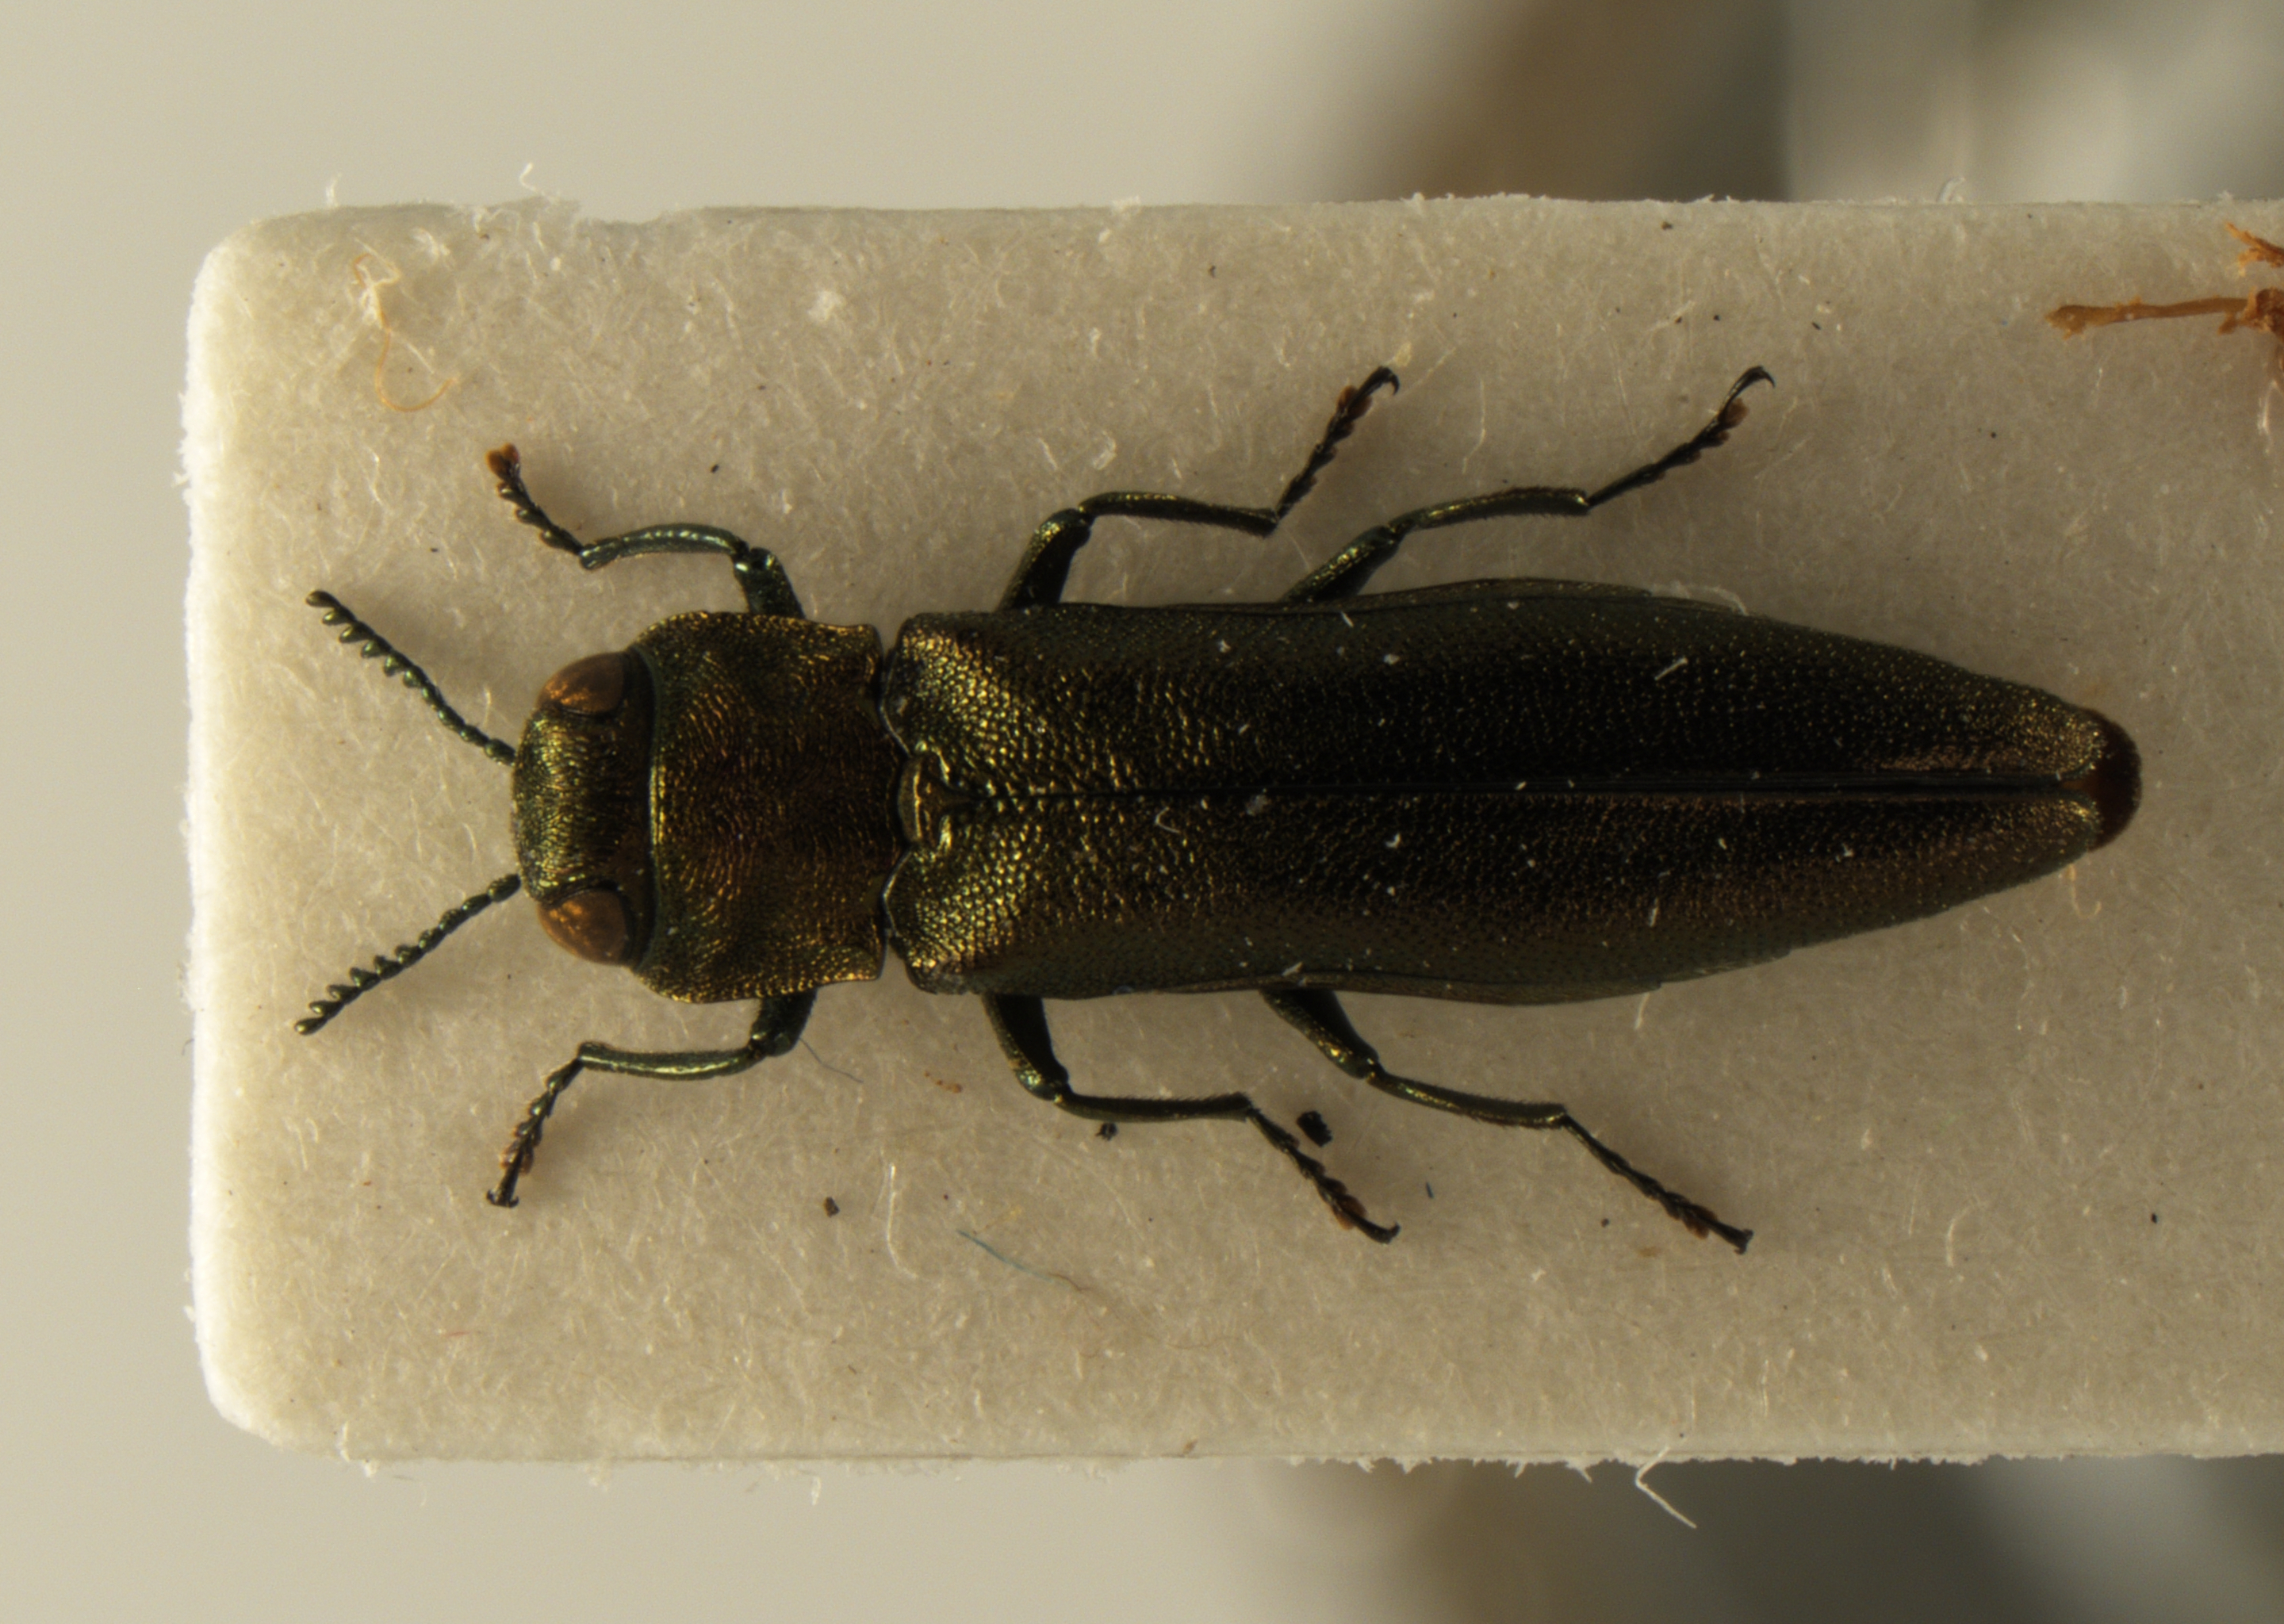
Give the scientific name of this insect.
Agrilus ribesi
